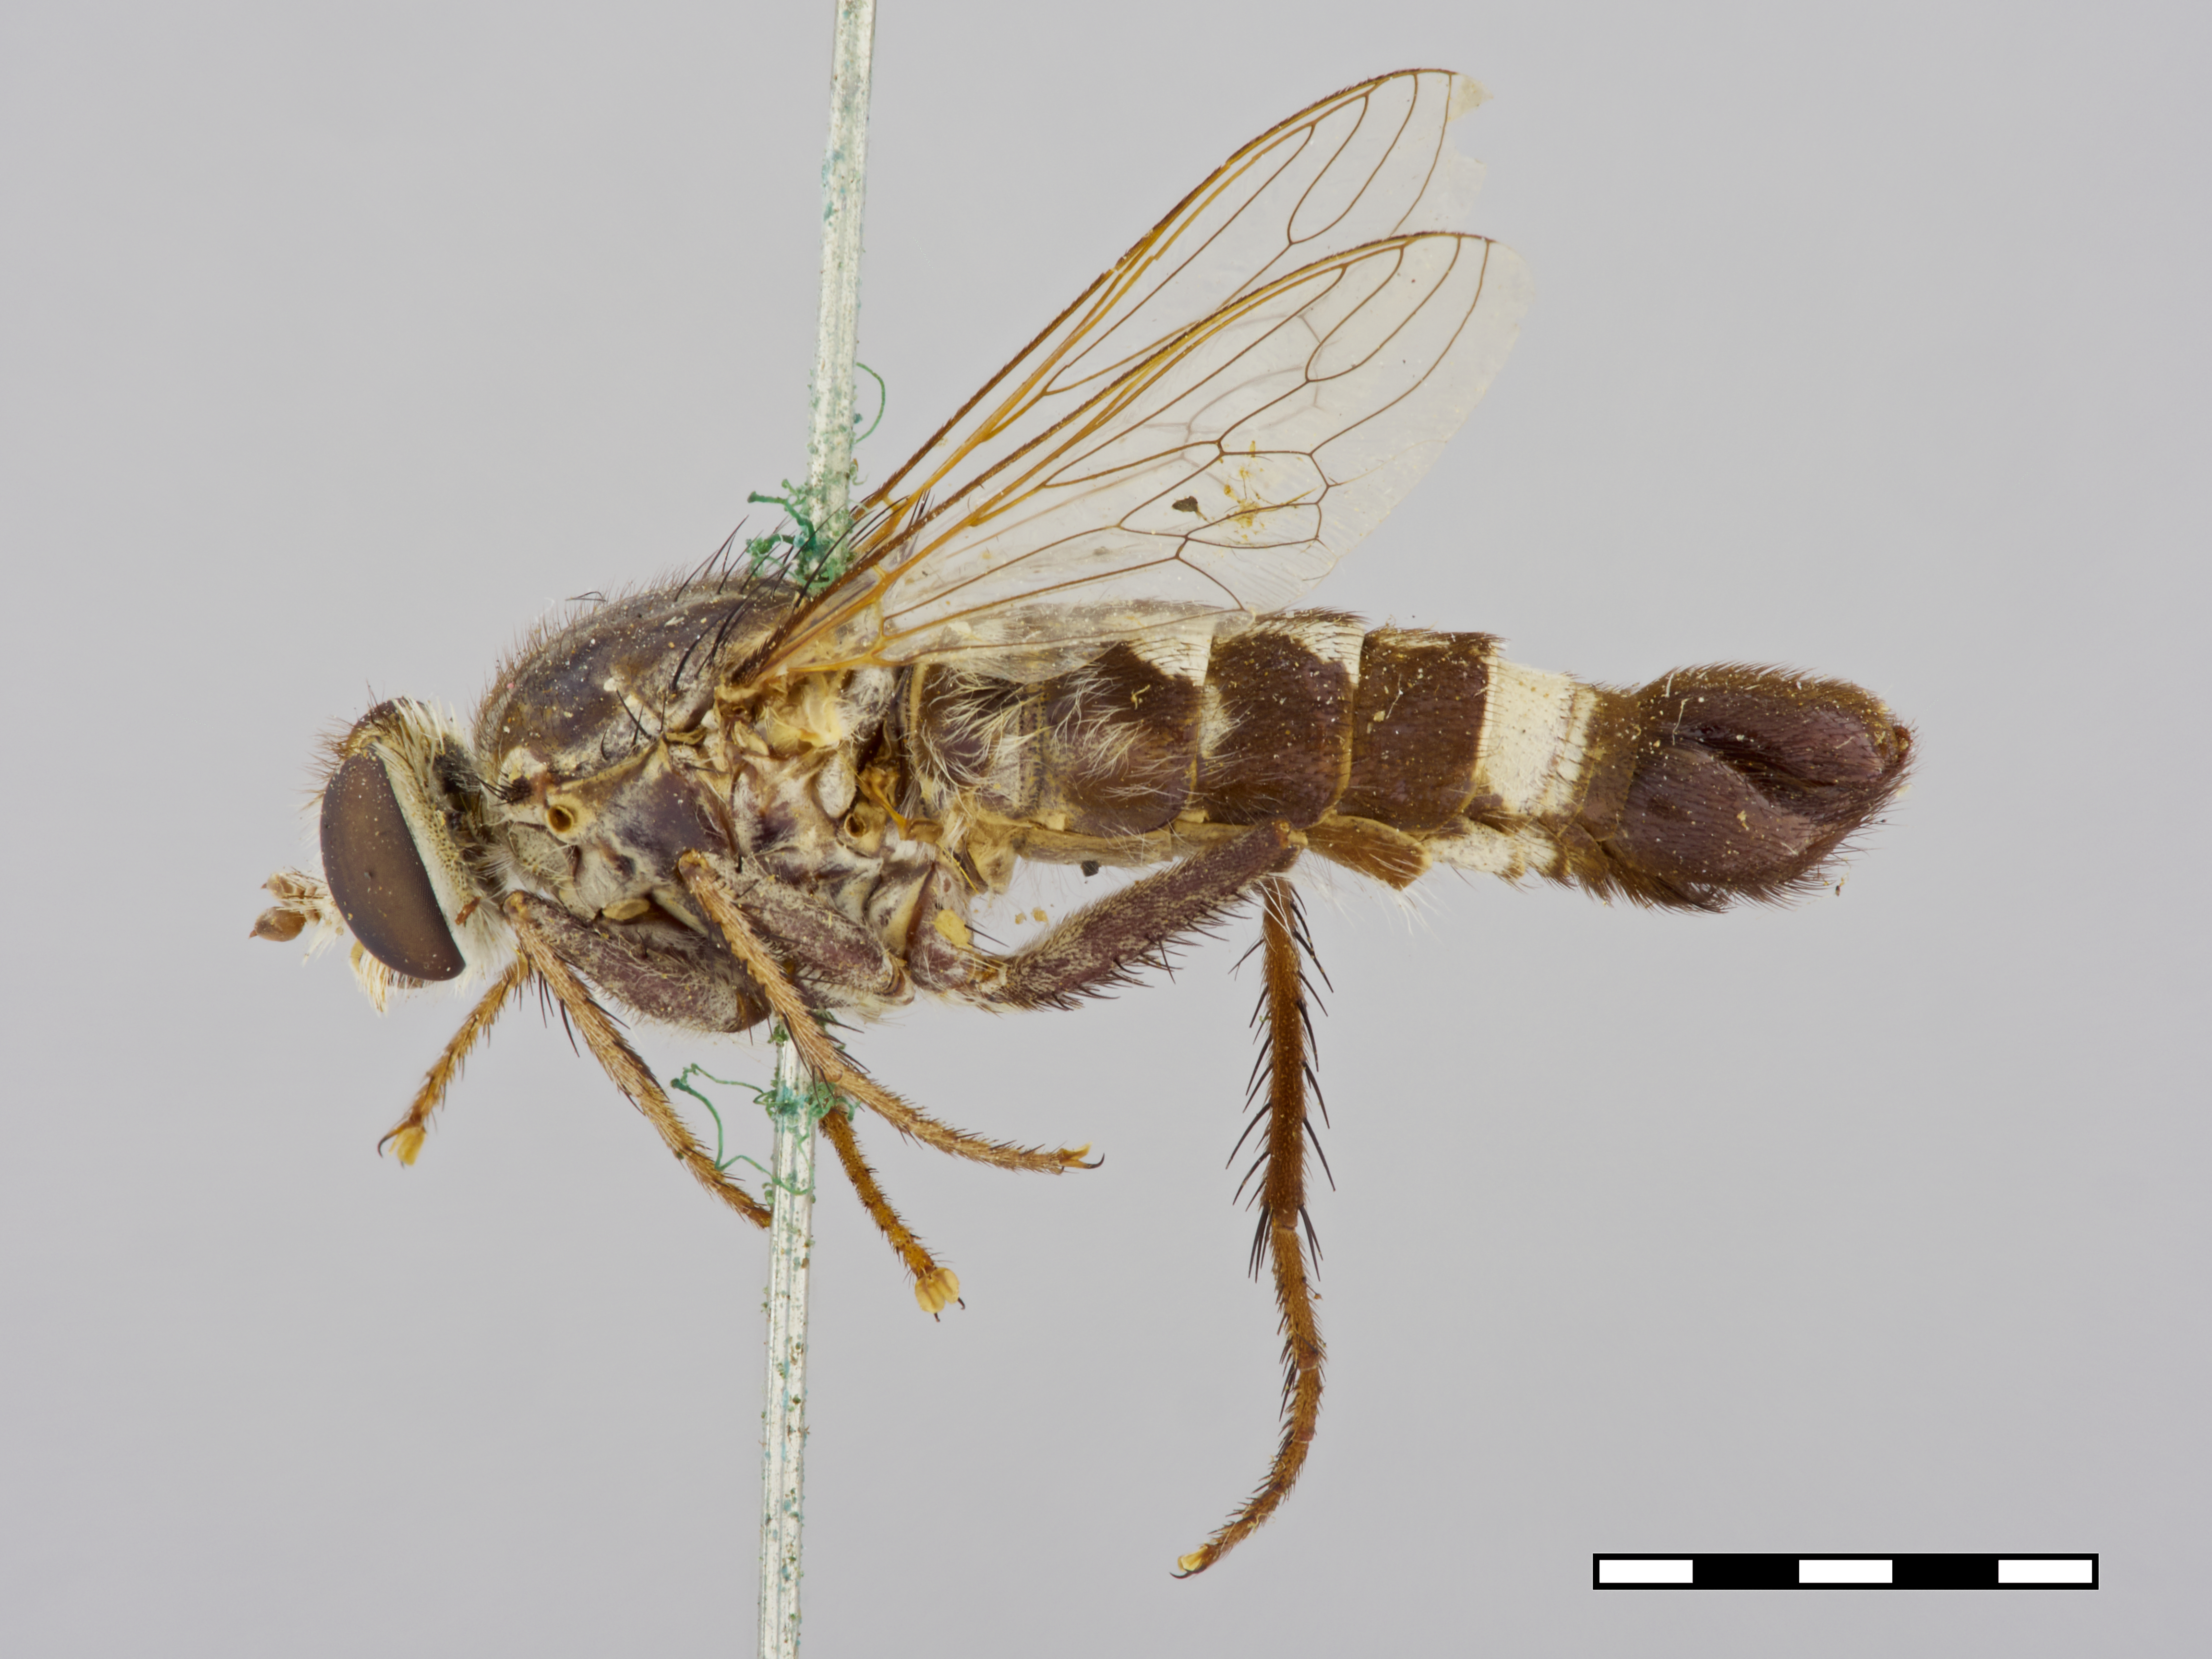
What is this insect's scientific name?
Apiocera monticola
